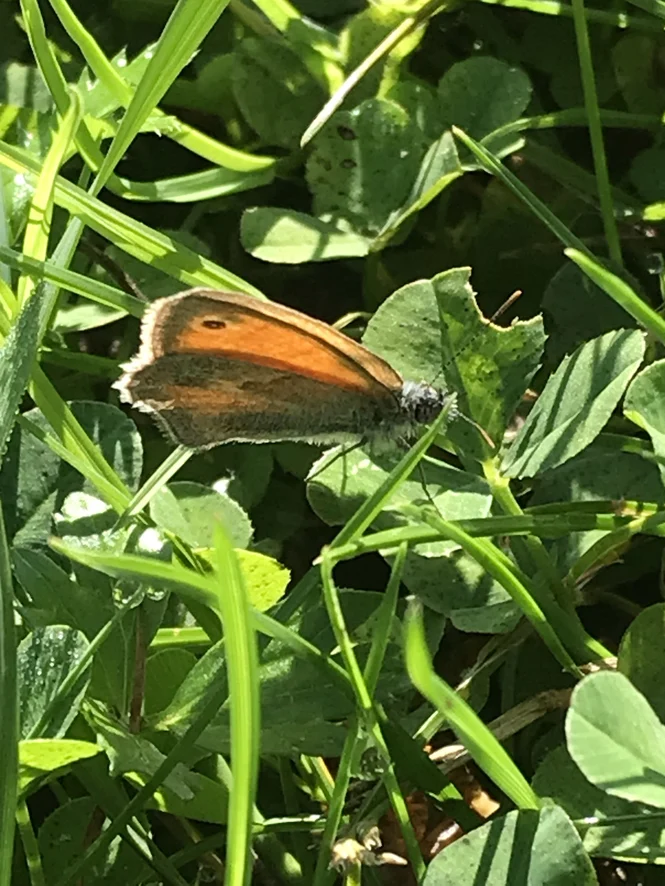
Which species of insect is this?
Coenonympha pamphilus
